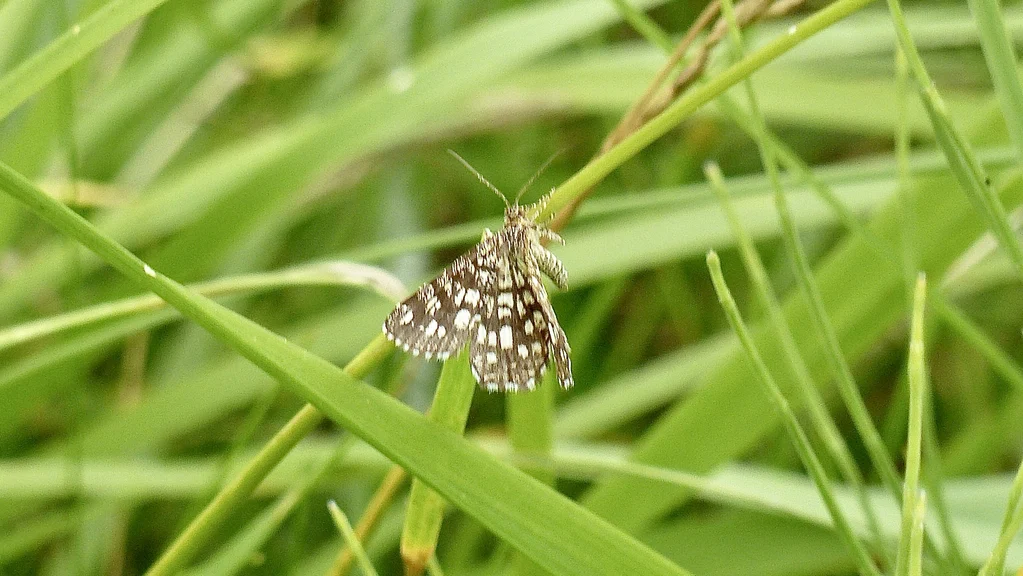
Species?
Chiasmia clathrata
